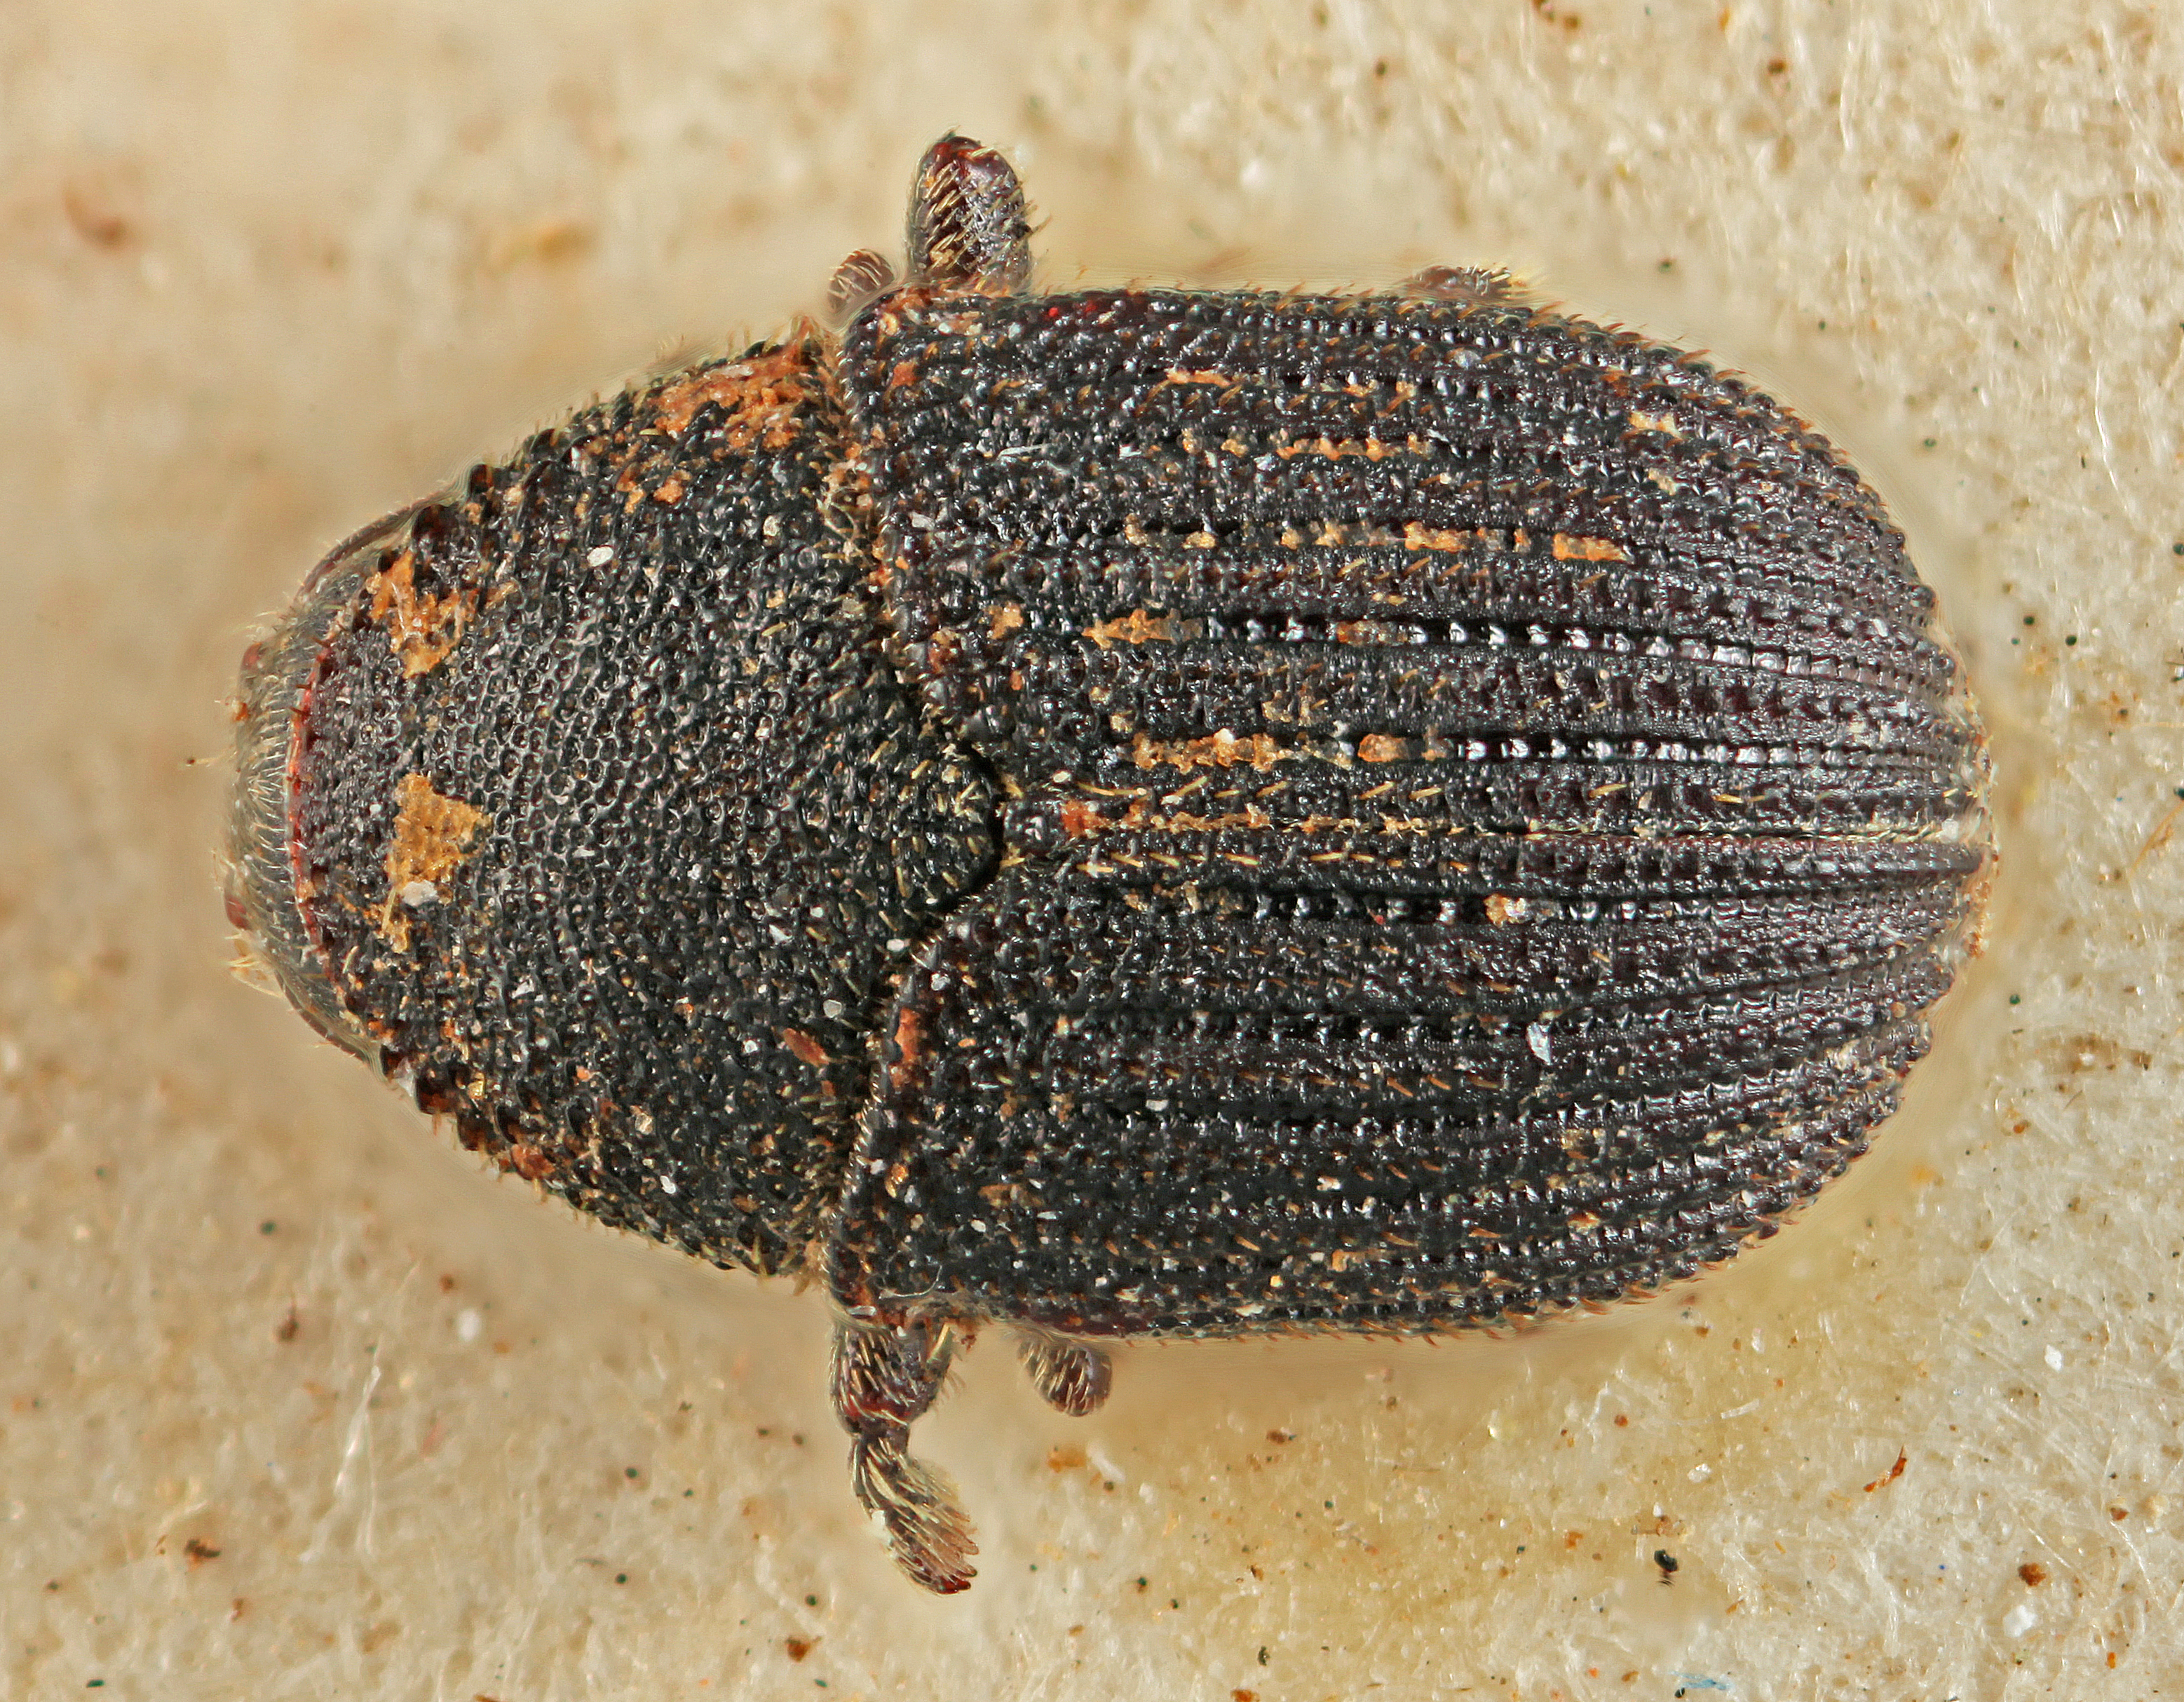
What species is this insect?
Phloeotribus striatus
